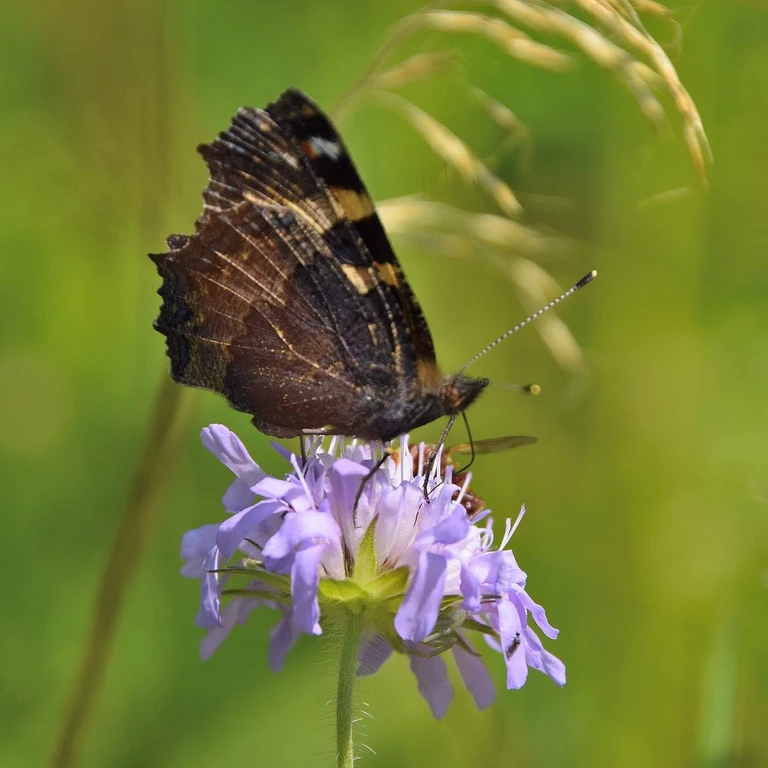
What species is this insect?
Aglais urticae
